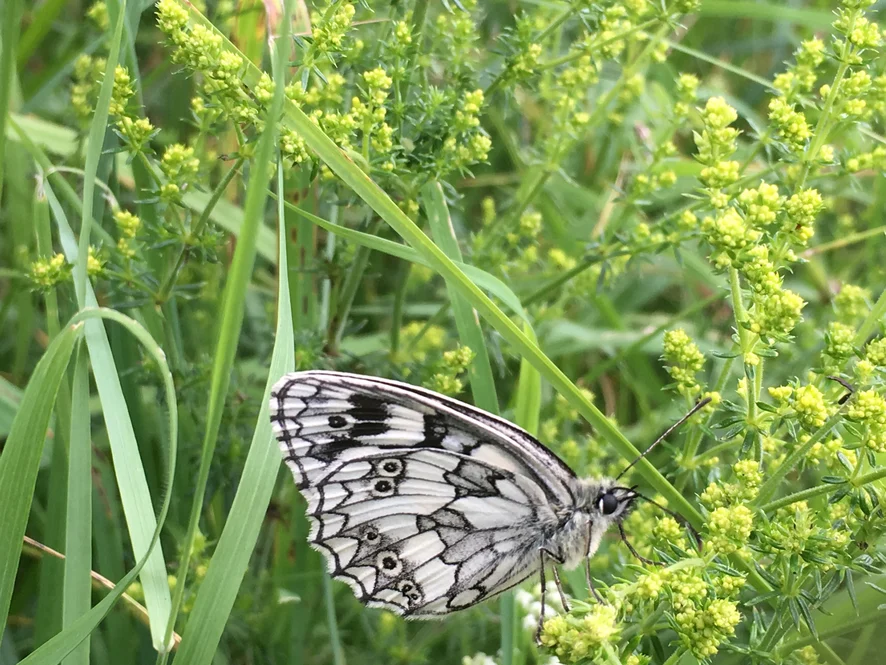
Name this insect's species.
Melanargia galathea
